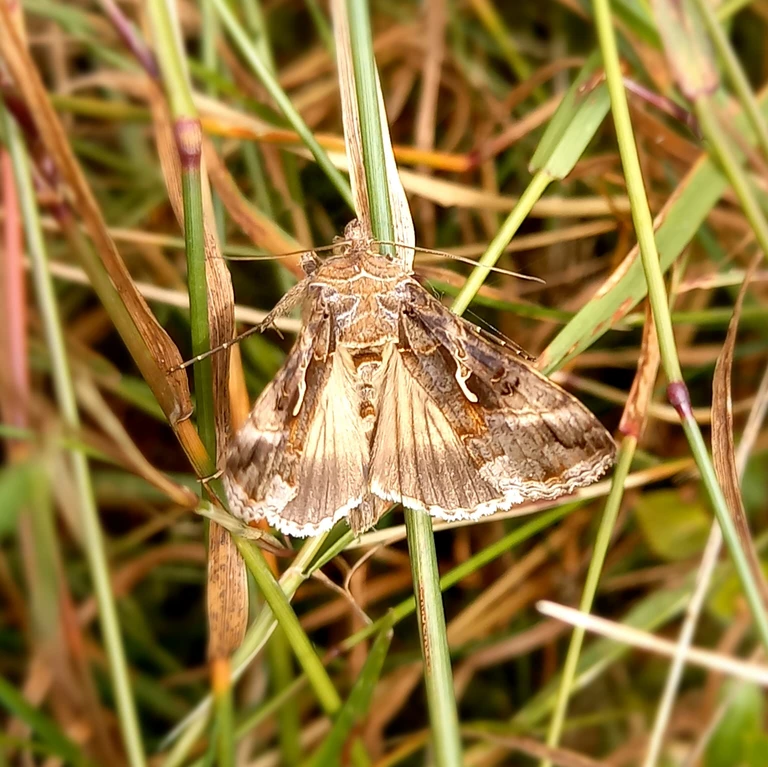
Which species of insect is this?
Autographa gamma
